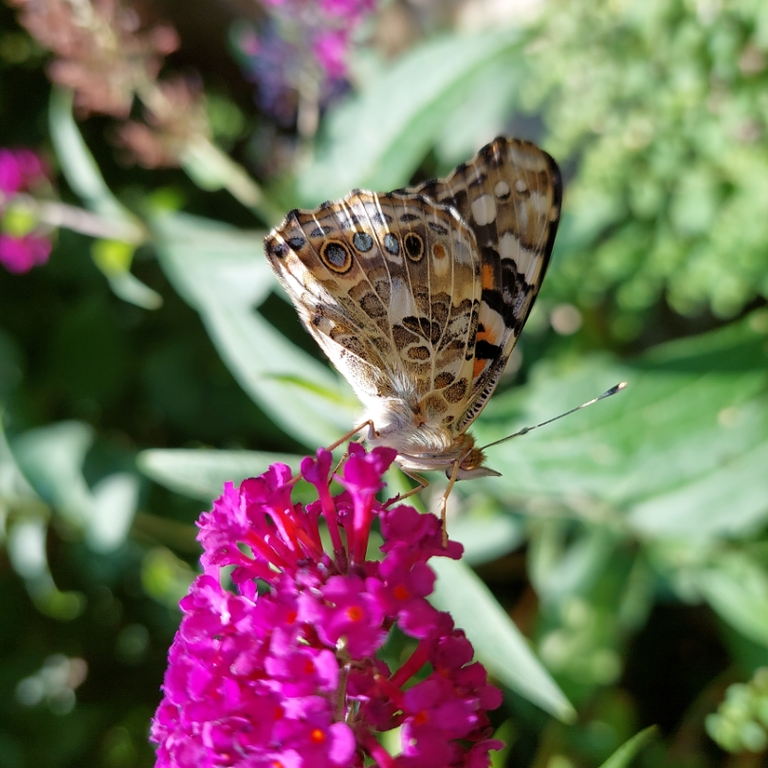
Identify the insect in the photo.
Vanessa cardui
